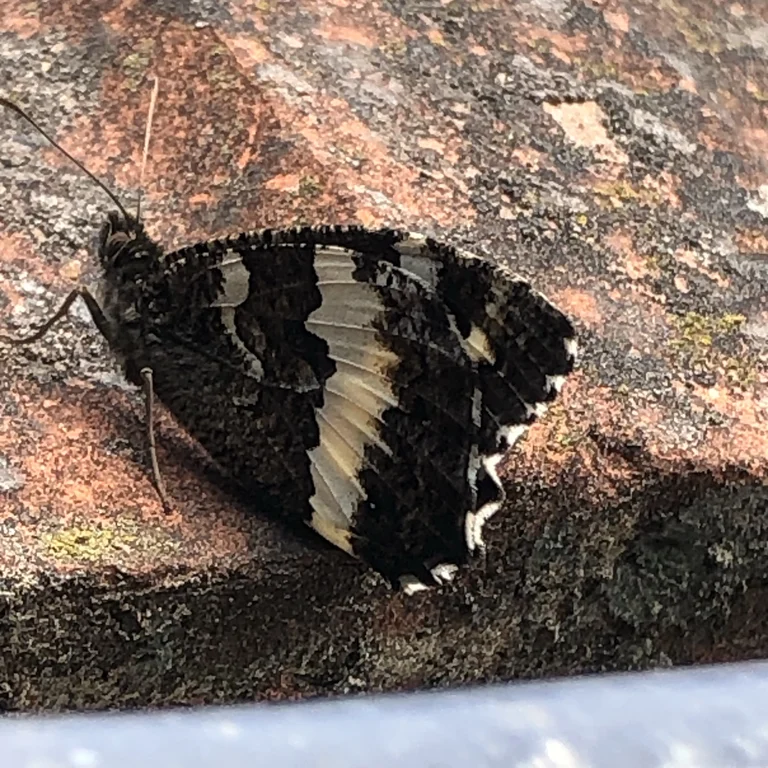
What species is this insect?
Brintesia circe
